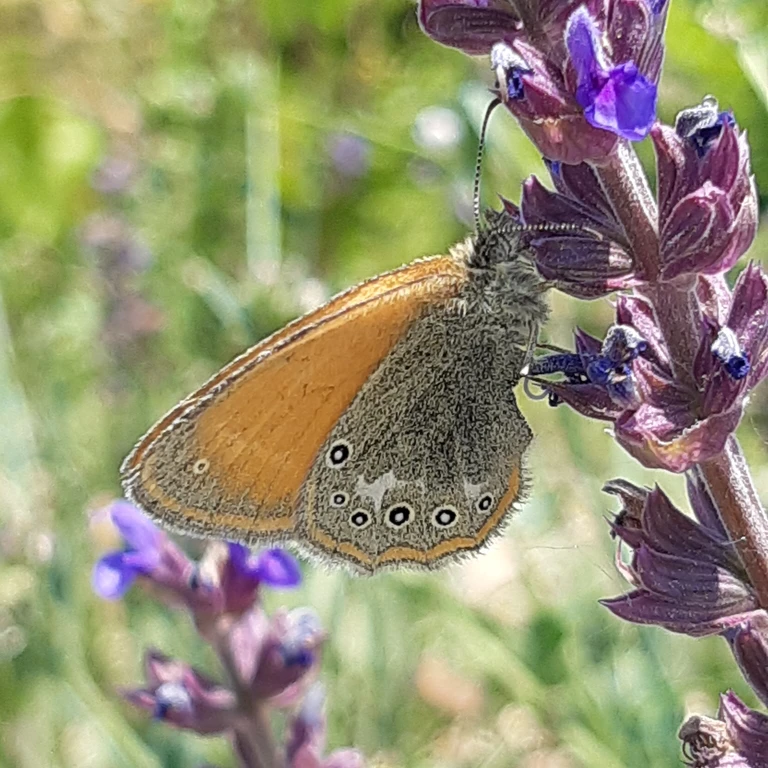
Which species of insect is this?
Coenonympha glycerion (also Coenonympha iphis)
